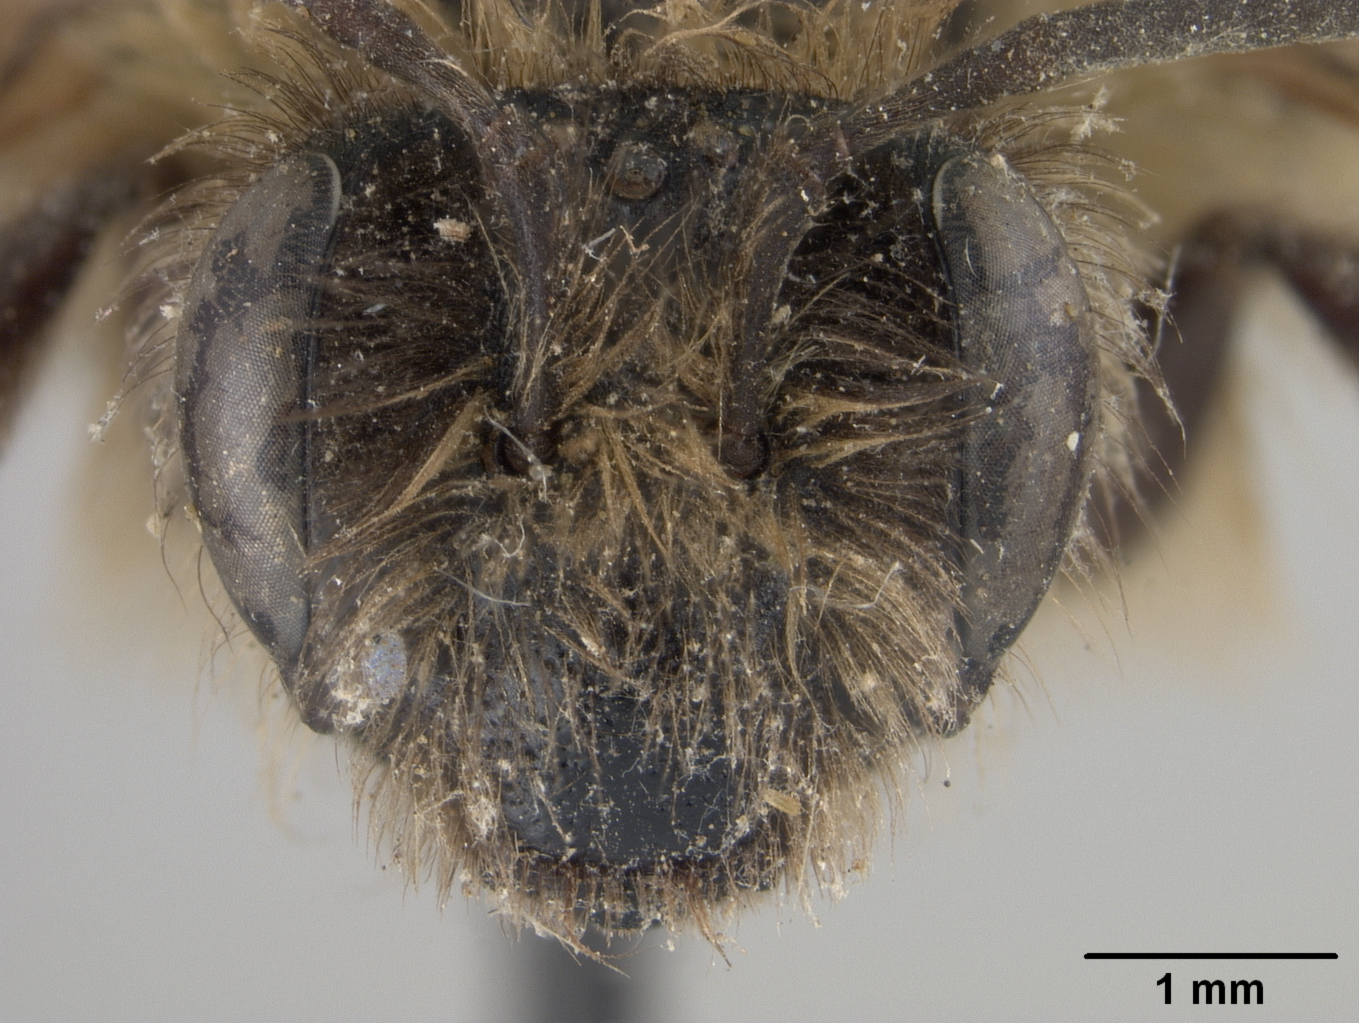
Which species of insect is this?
Andrena nawaii
